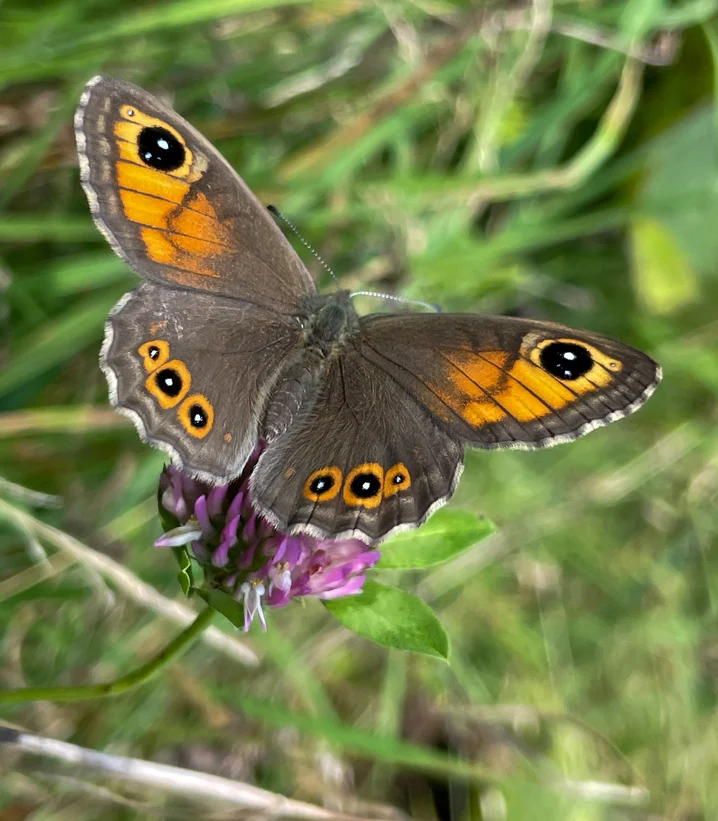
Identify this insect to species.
Lasiommata maera (also Pararge maera)
